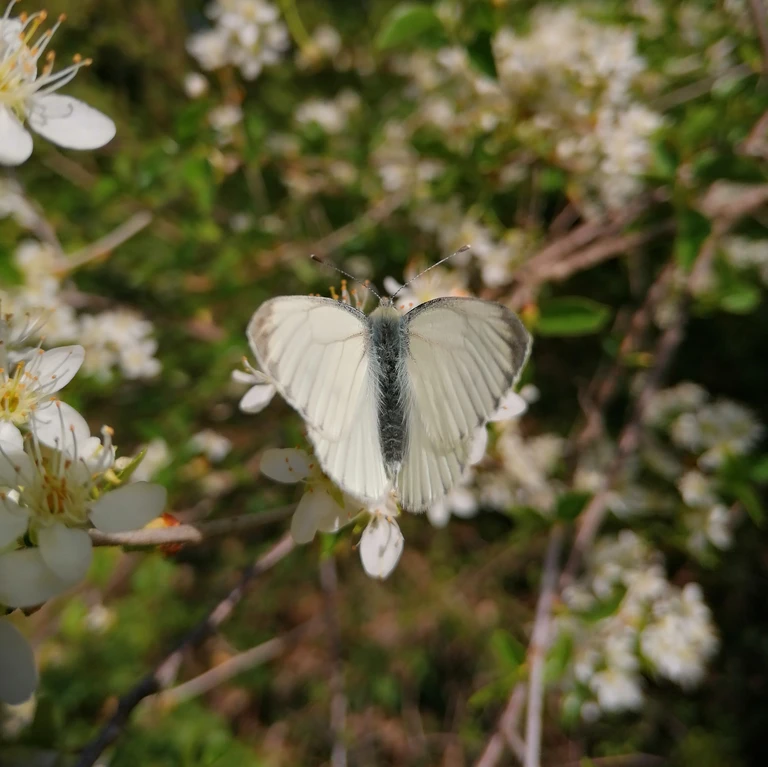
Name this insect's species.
Pieris napi
